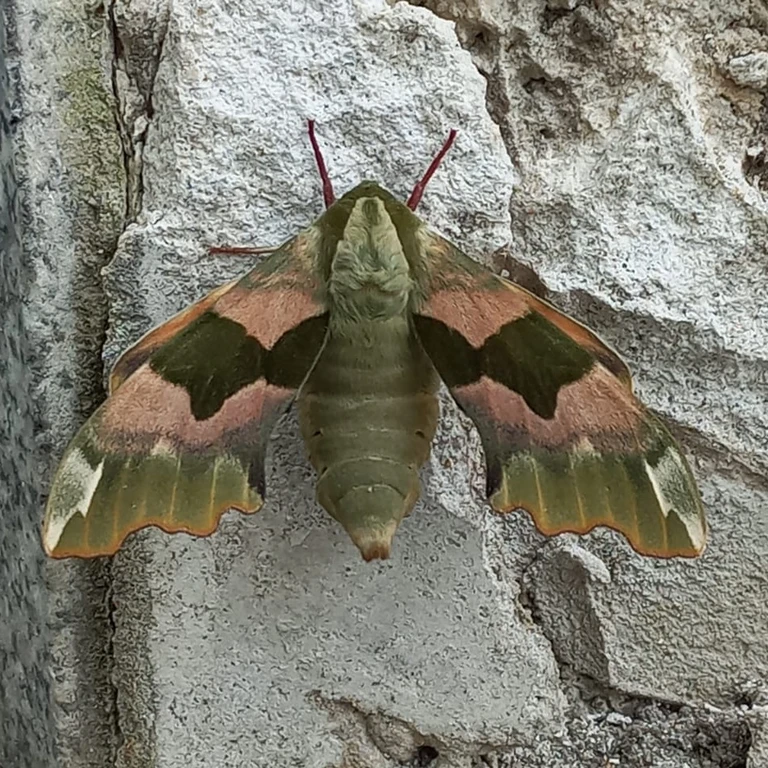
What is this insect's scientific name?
Mimas tiliae
